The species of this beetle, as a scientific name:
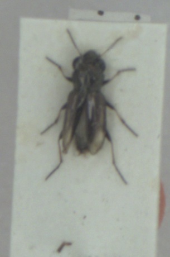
Notiophilus biguttatus
